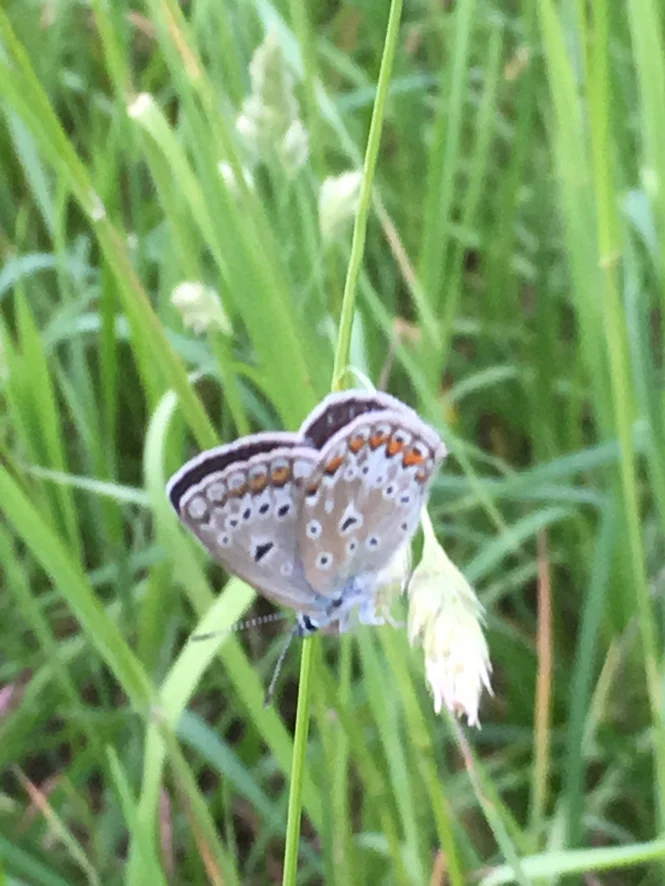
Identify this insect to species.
Polyommatus icarus
